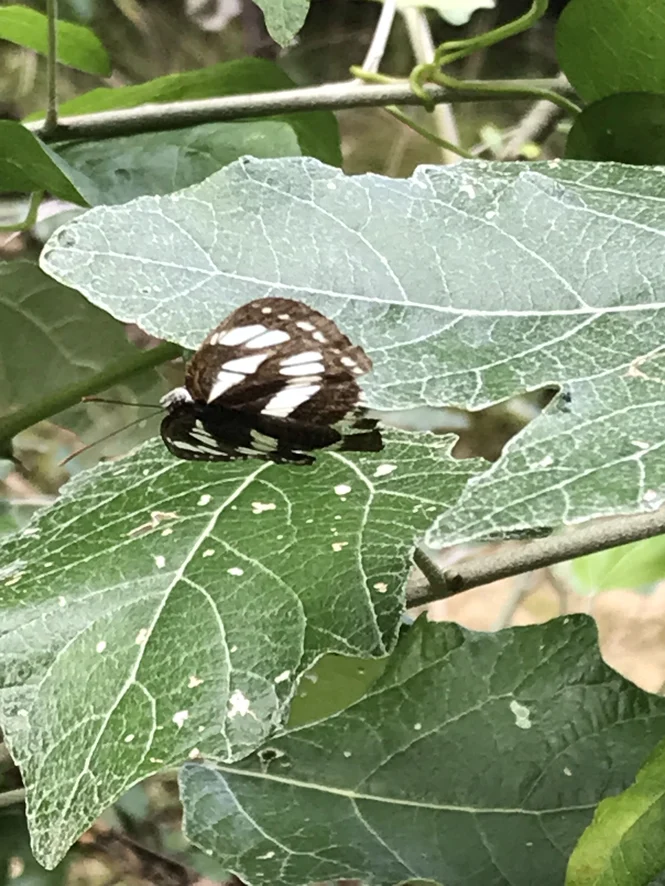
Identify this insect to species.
Neptis sappho
